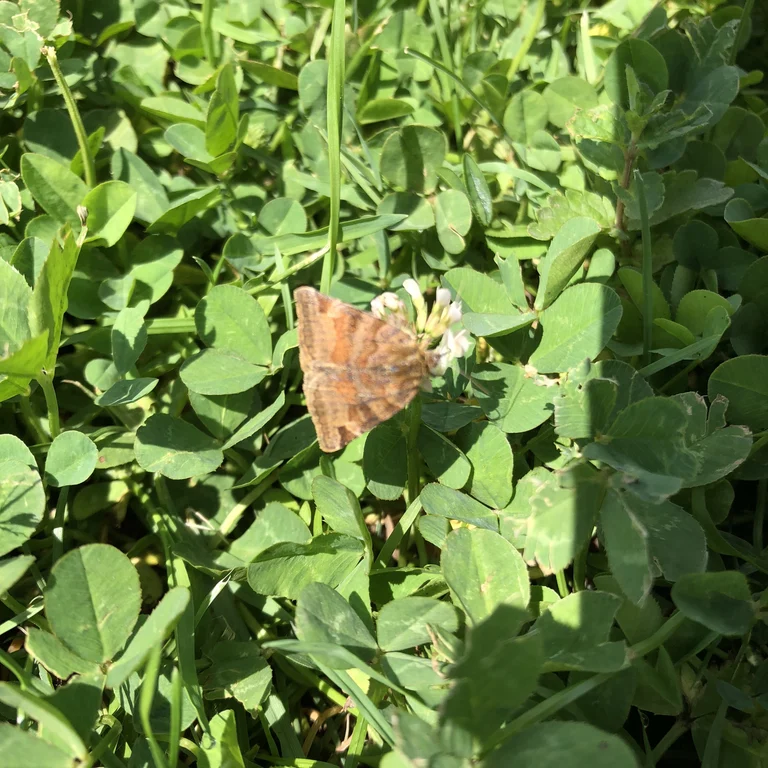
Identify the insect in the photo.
Euclidia glyphica
